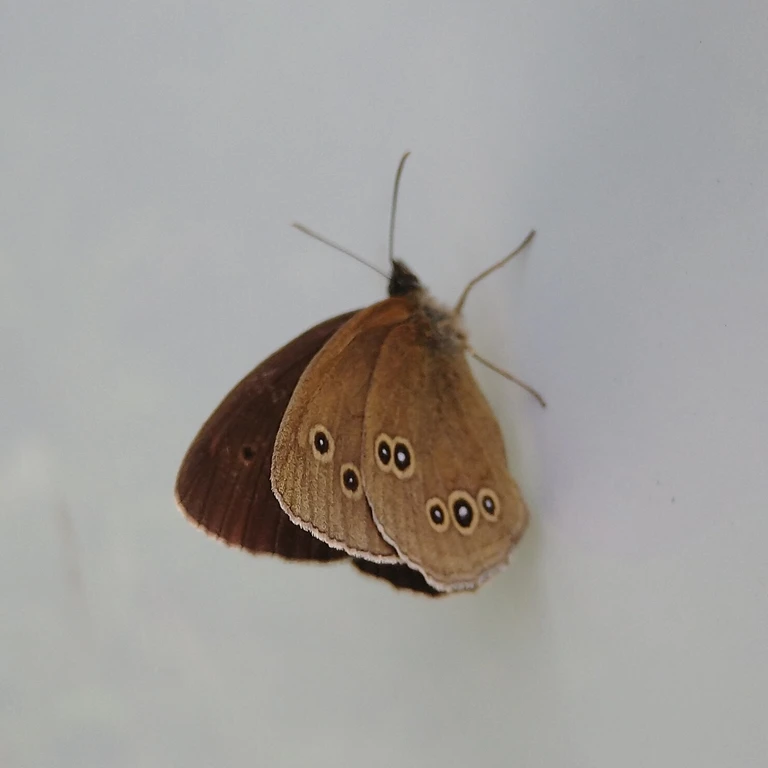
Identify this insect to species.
Aphantopus hyperantus
